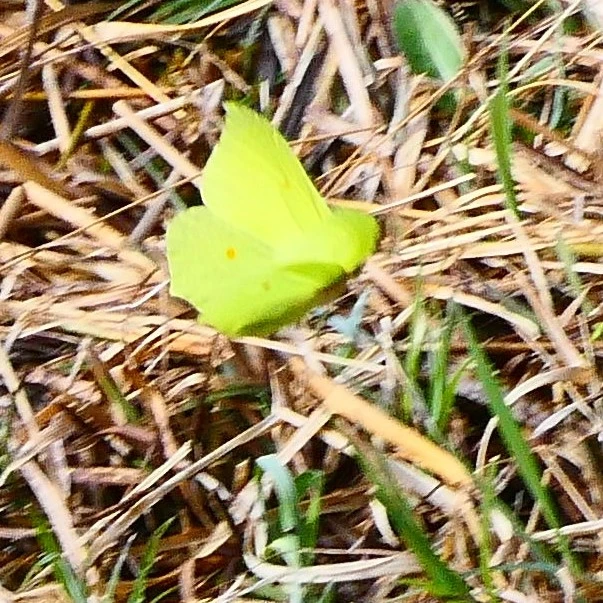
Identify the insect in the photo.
Gonepteryx rhamni
